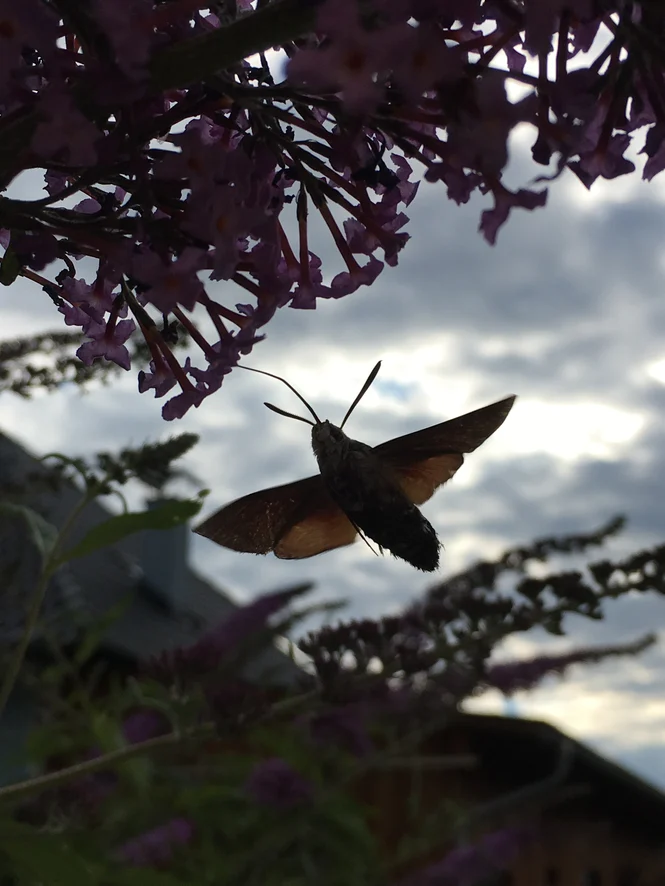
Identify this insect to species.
Macroglossum stellatarum
